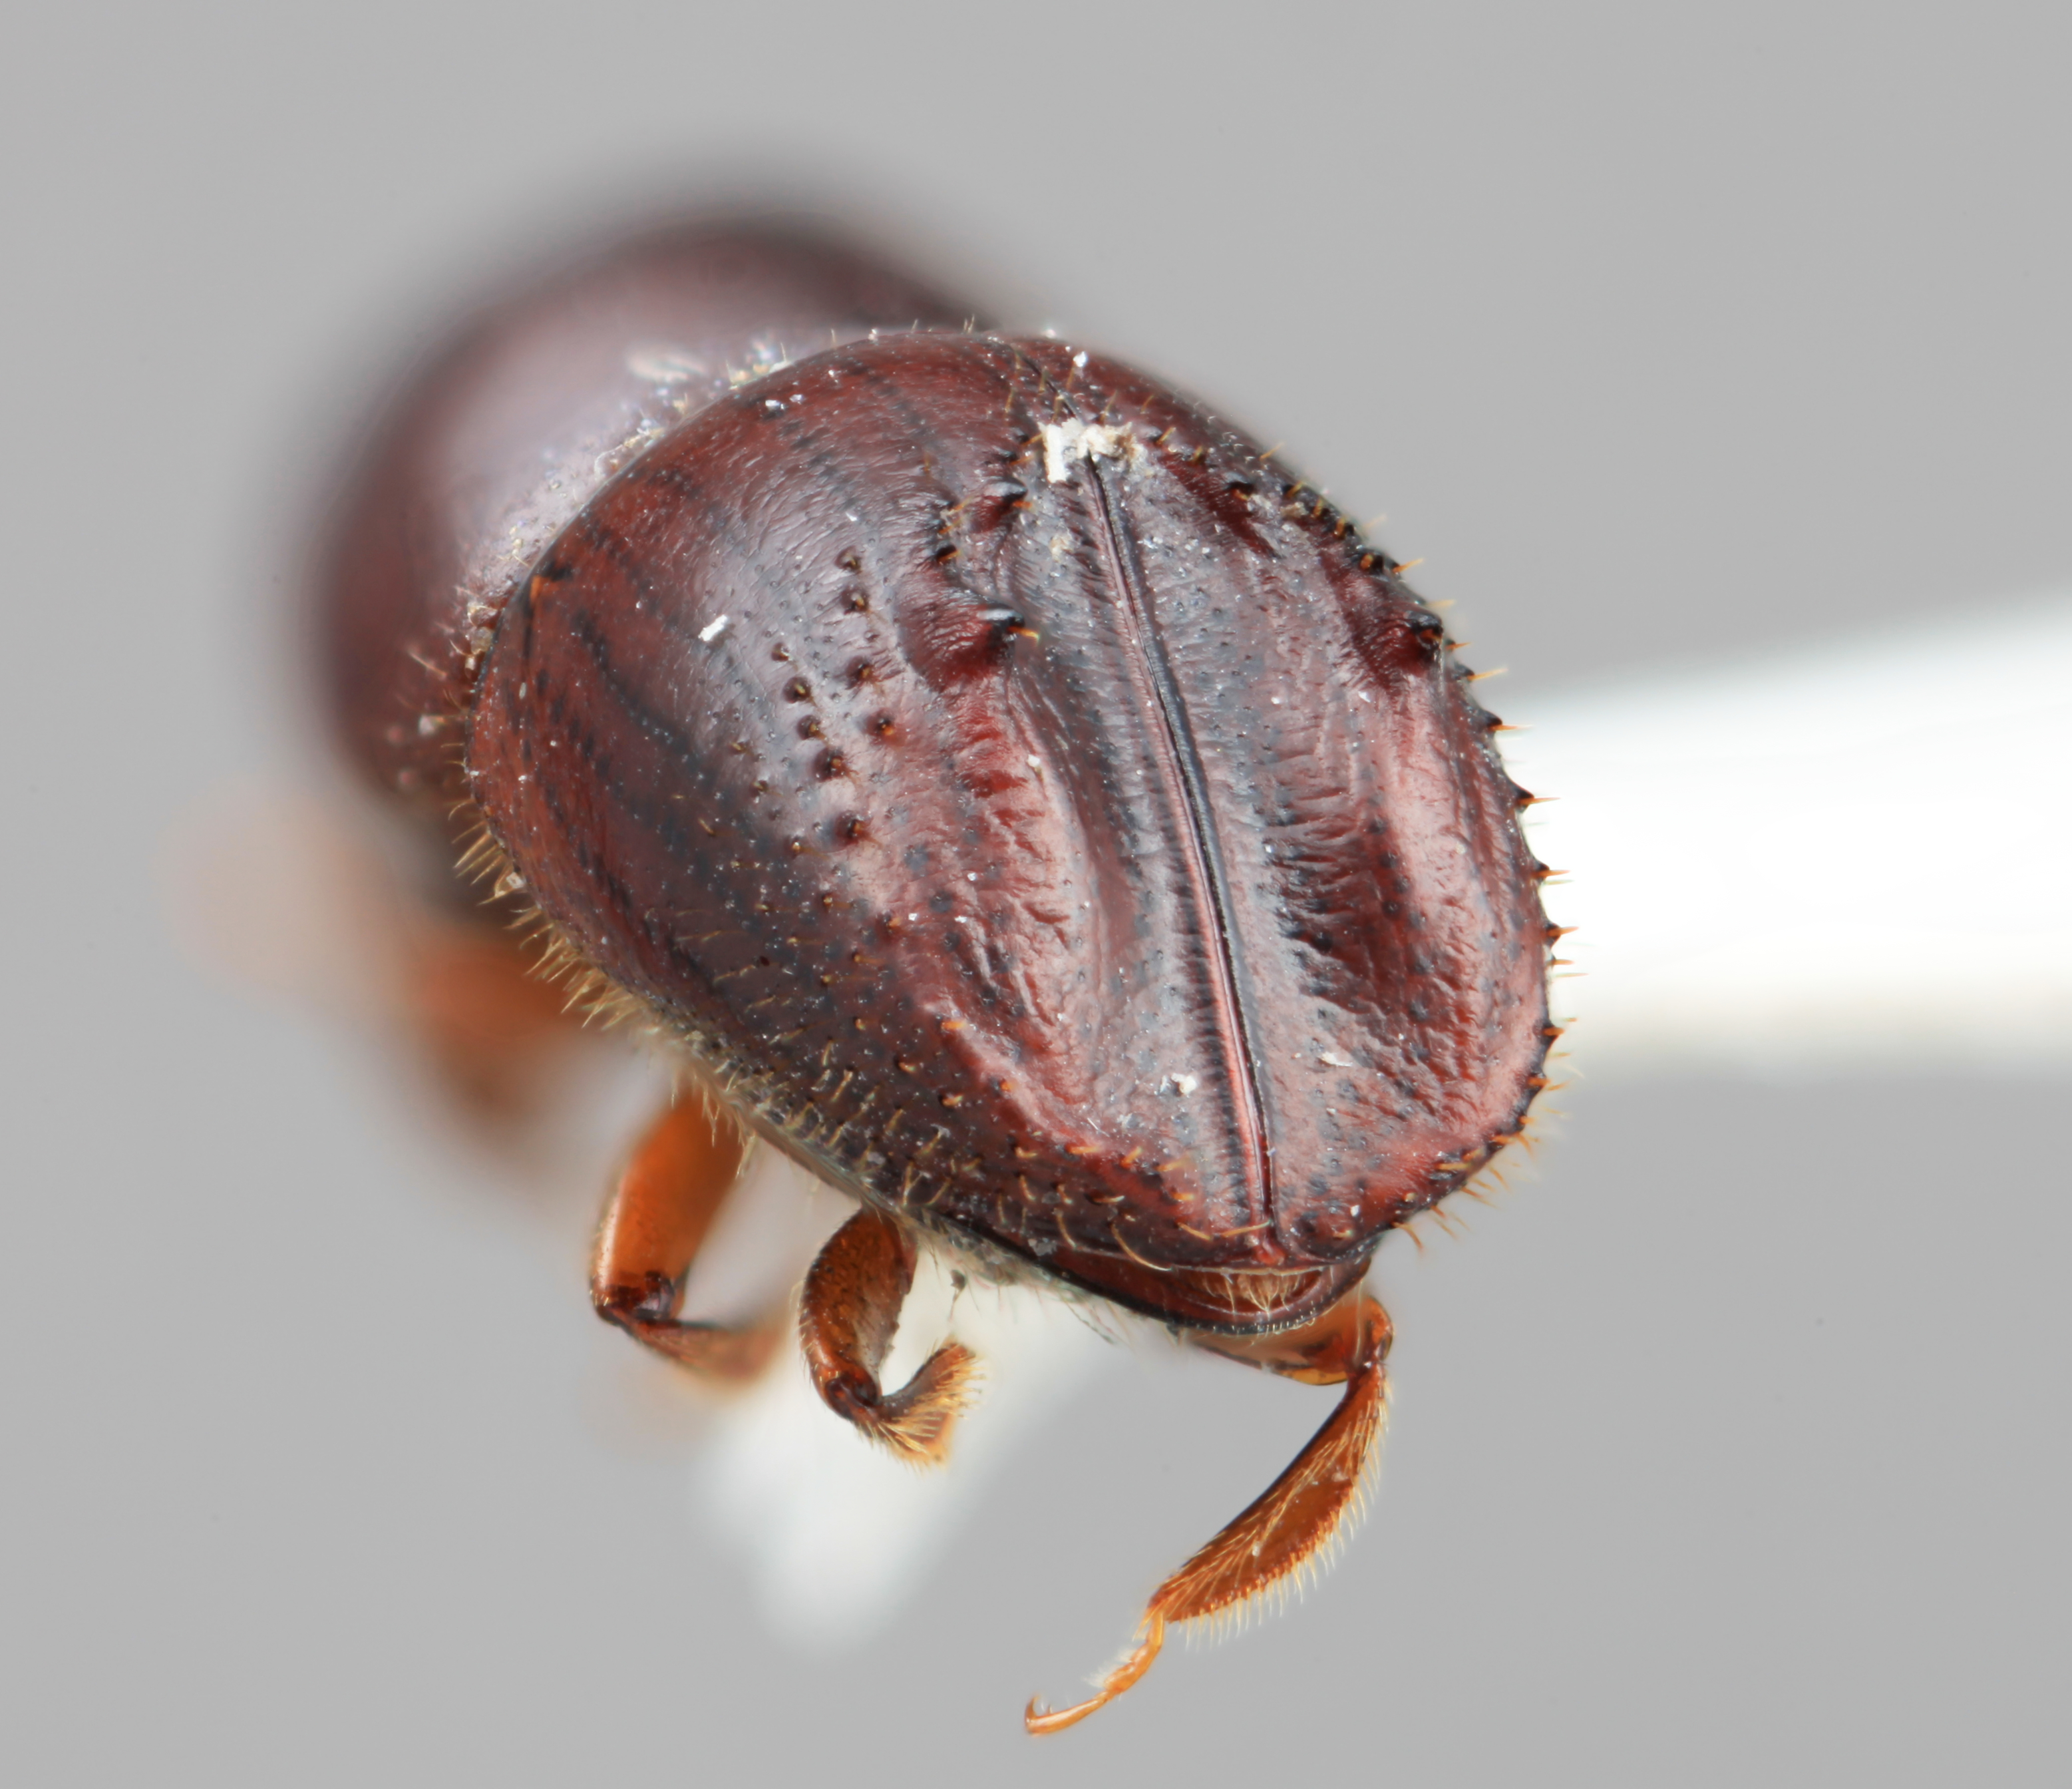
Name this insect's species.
Xyleborus sharpi
